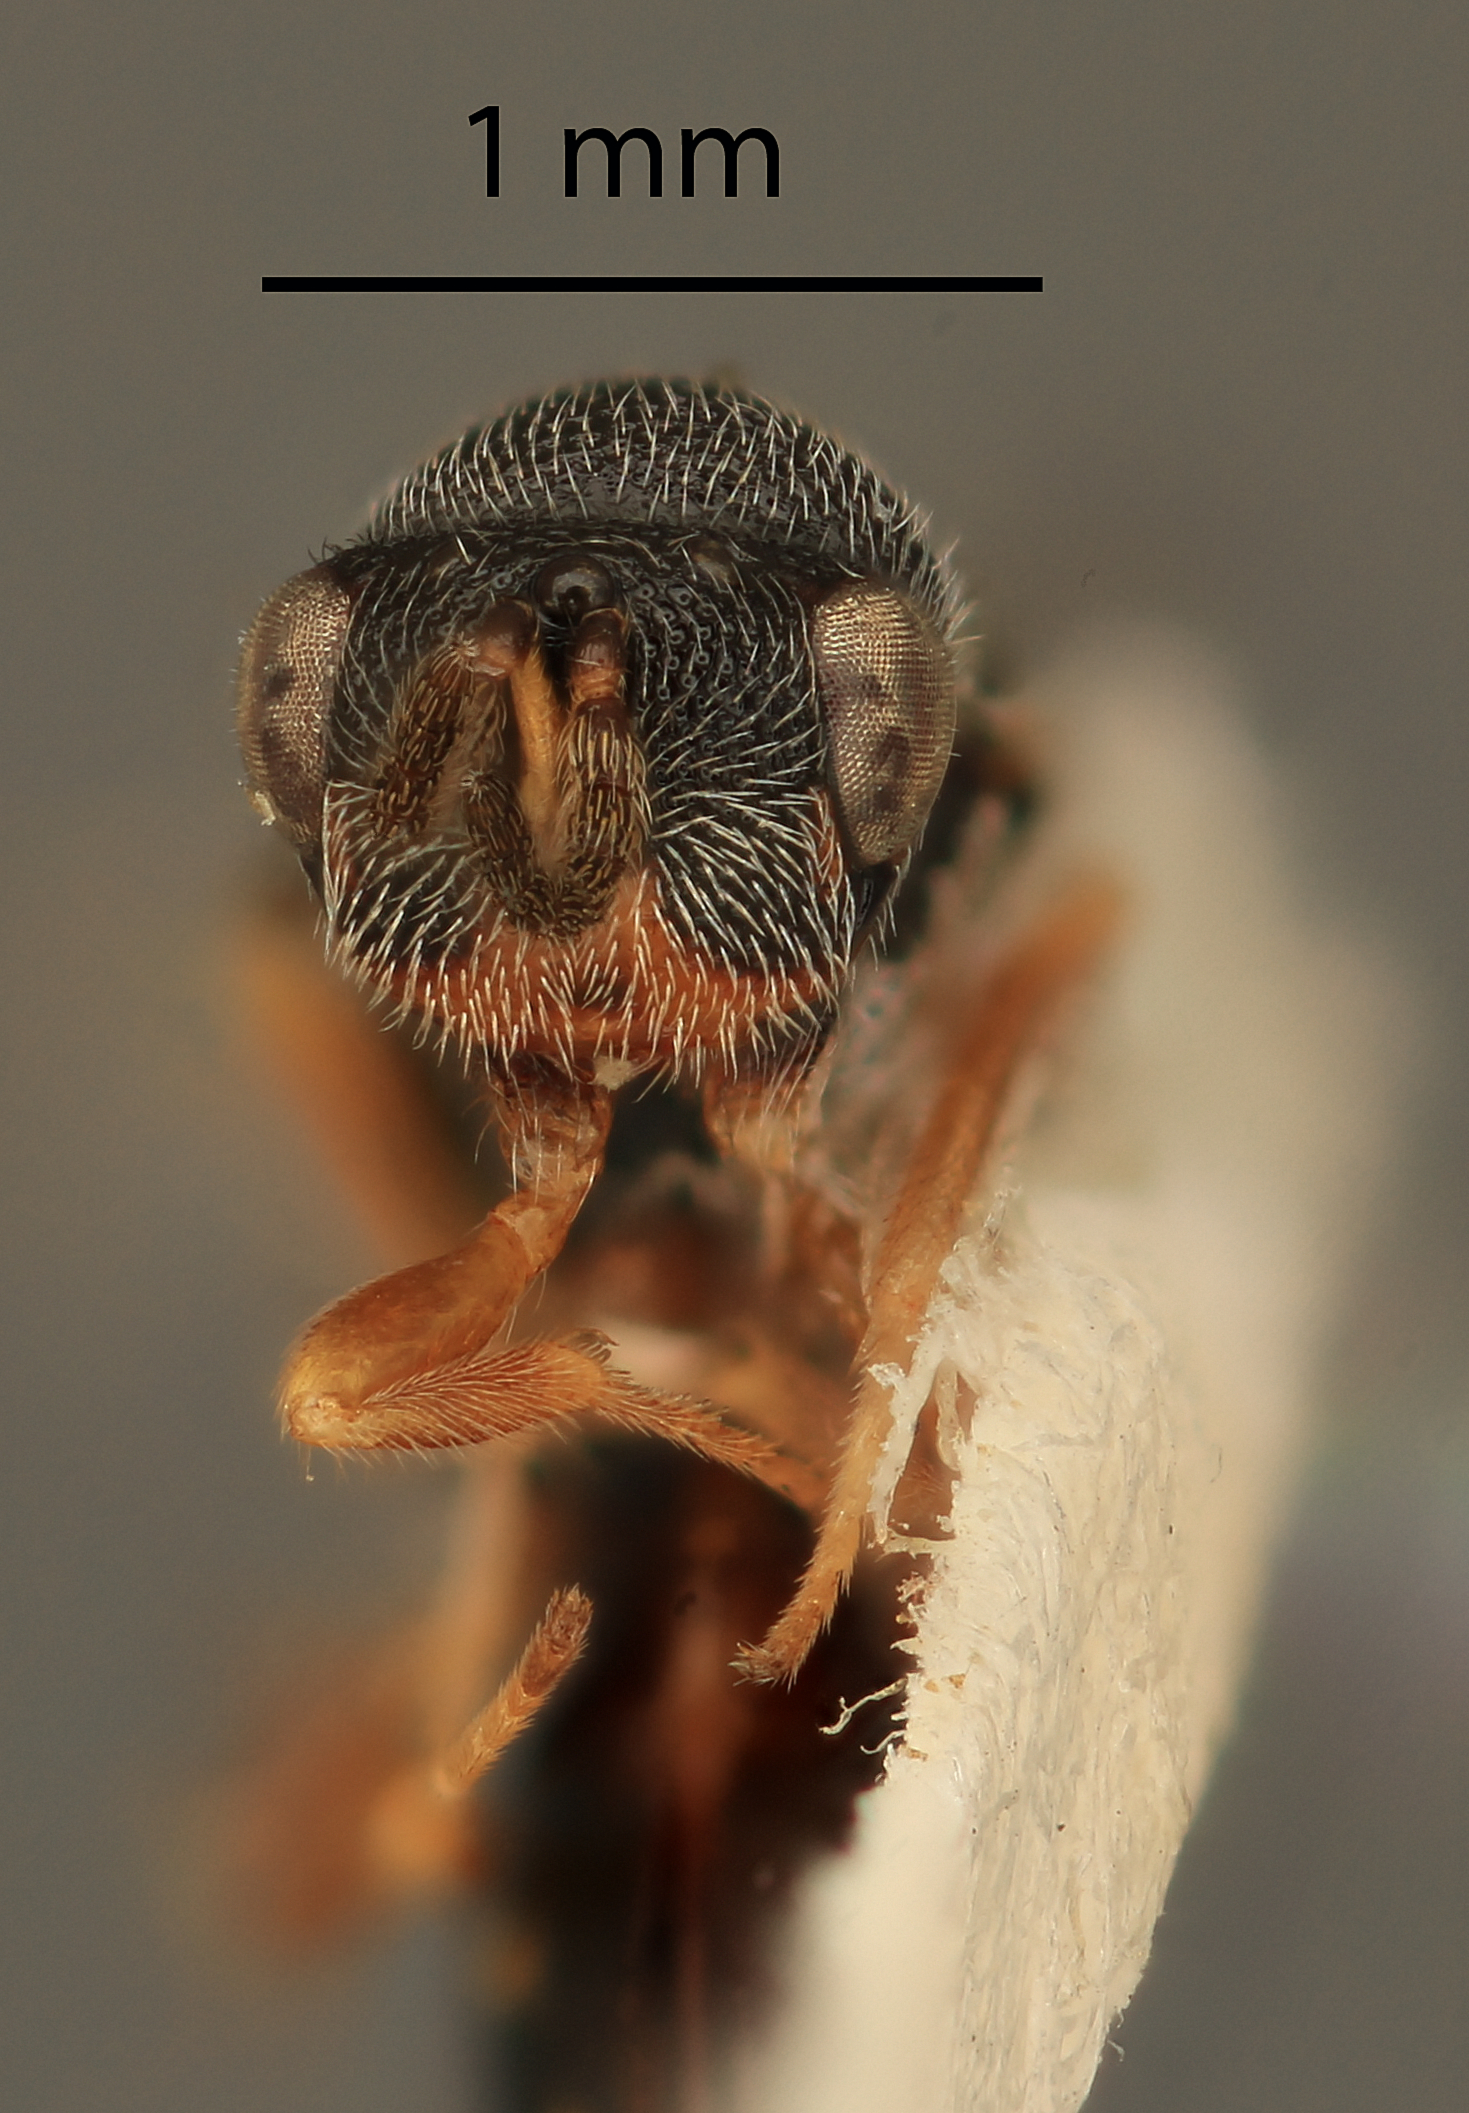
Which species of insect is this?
Eurytoma flavifacies
